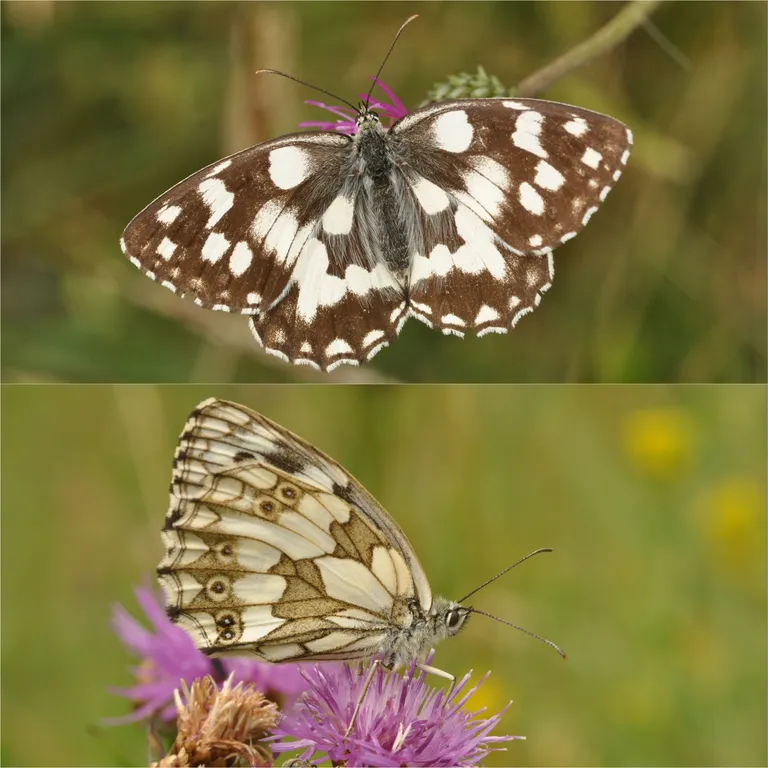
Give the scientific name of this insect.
Melanargia galathea
